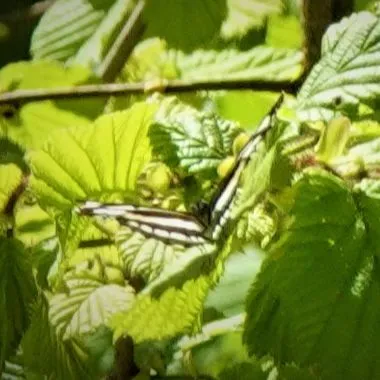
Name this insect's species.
Neptis sappho
